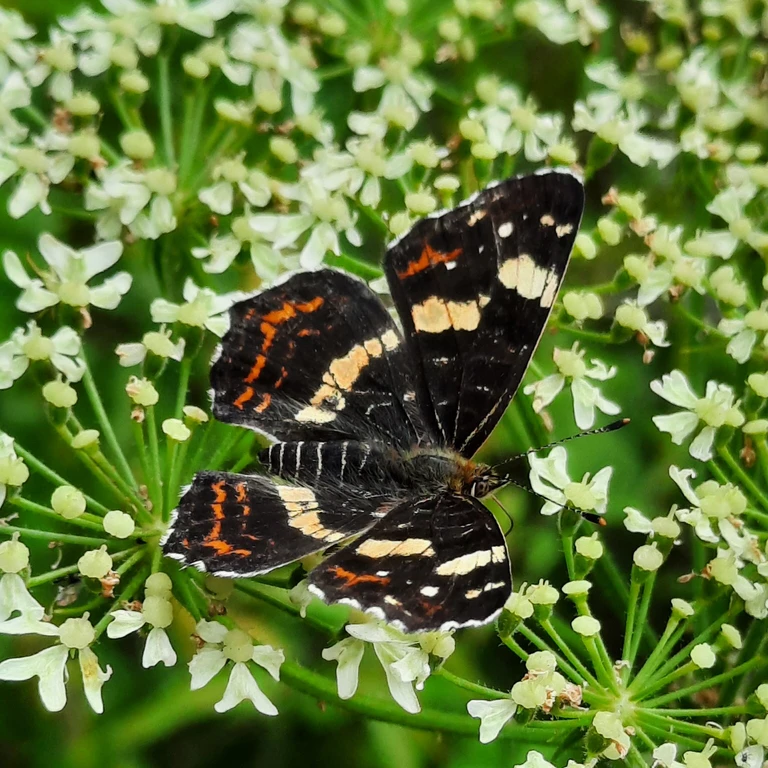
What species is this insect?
Araschnia levana
